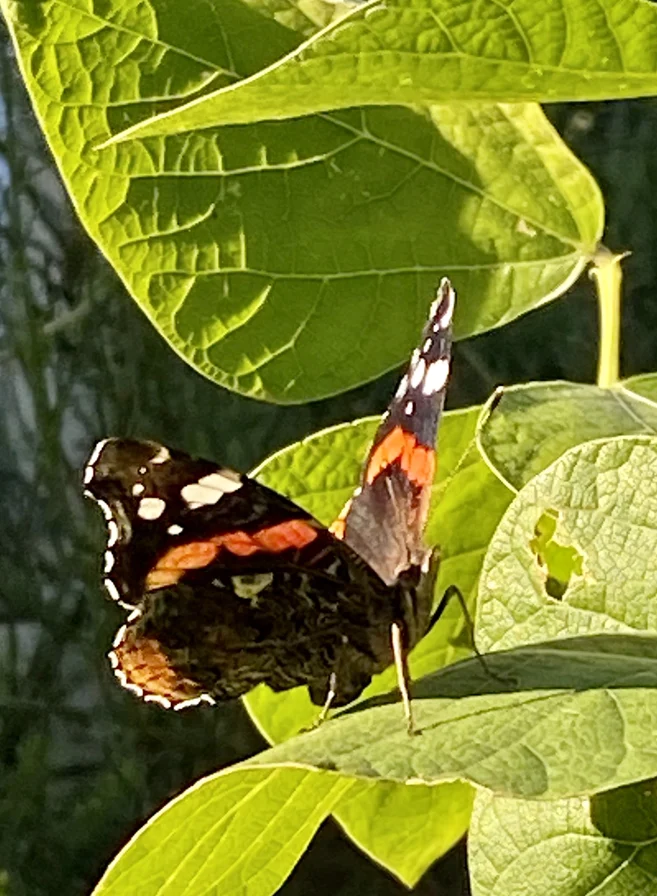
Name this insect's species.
Vanessa atalanta
